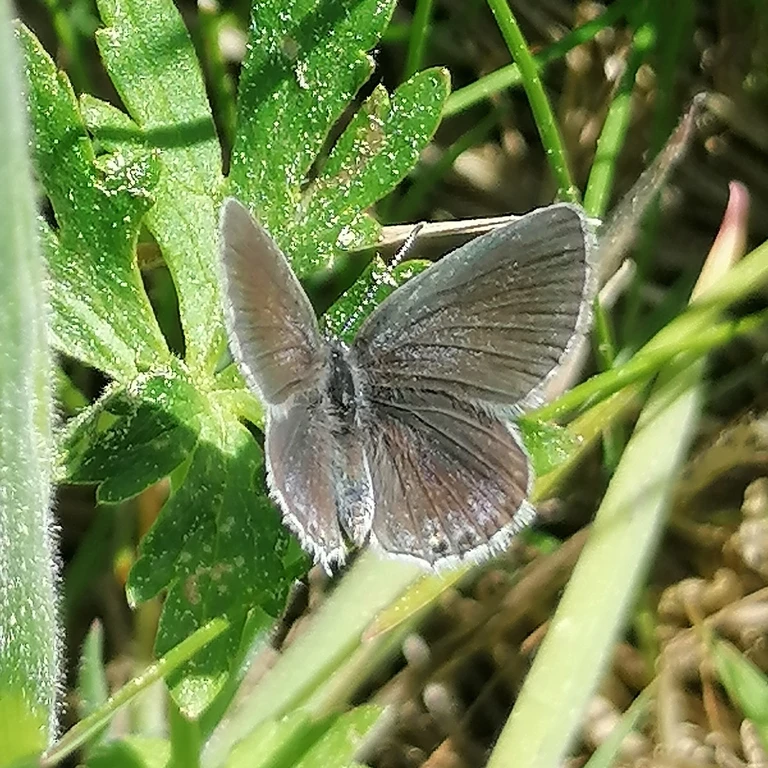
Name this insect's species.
Cupido argiades (also Elkalyce argiades)
